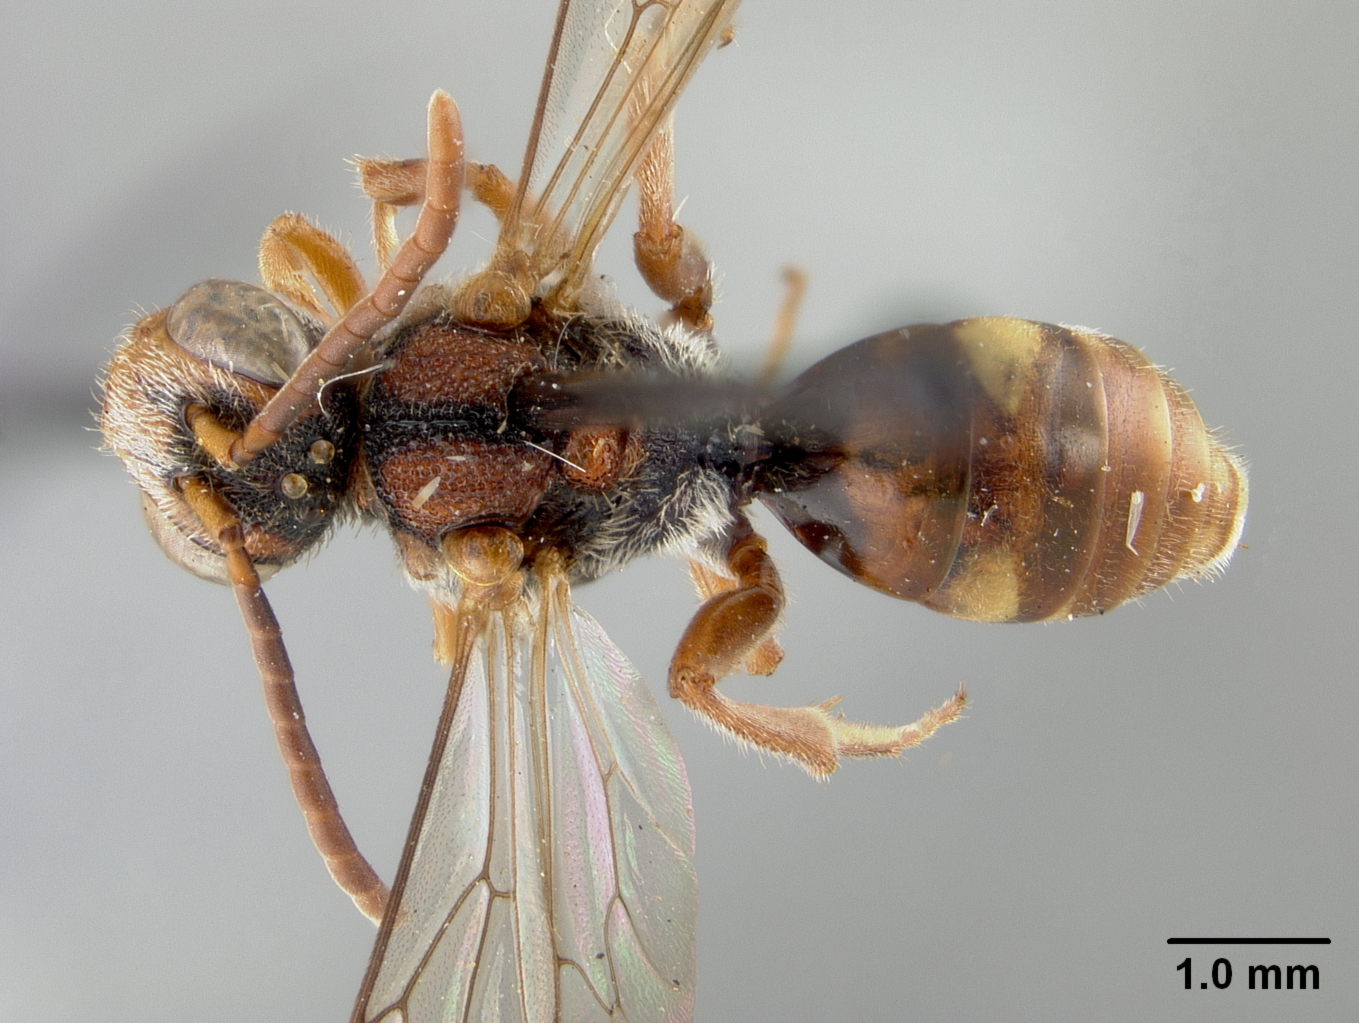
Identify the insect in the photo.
Nomada ceanothi
